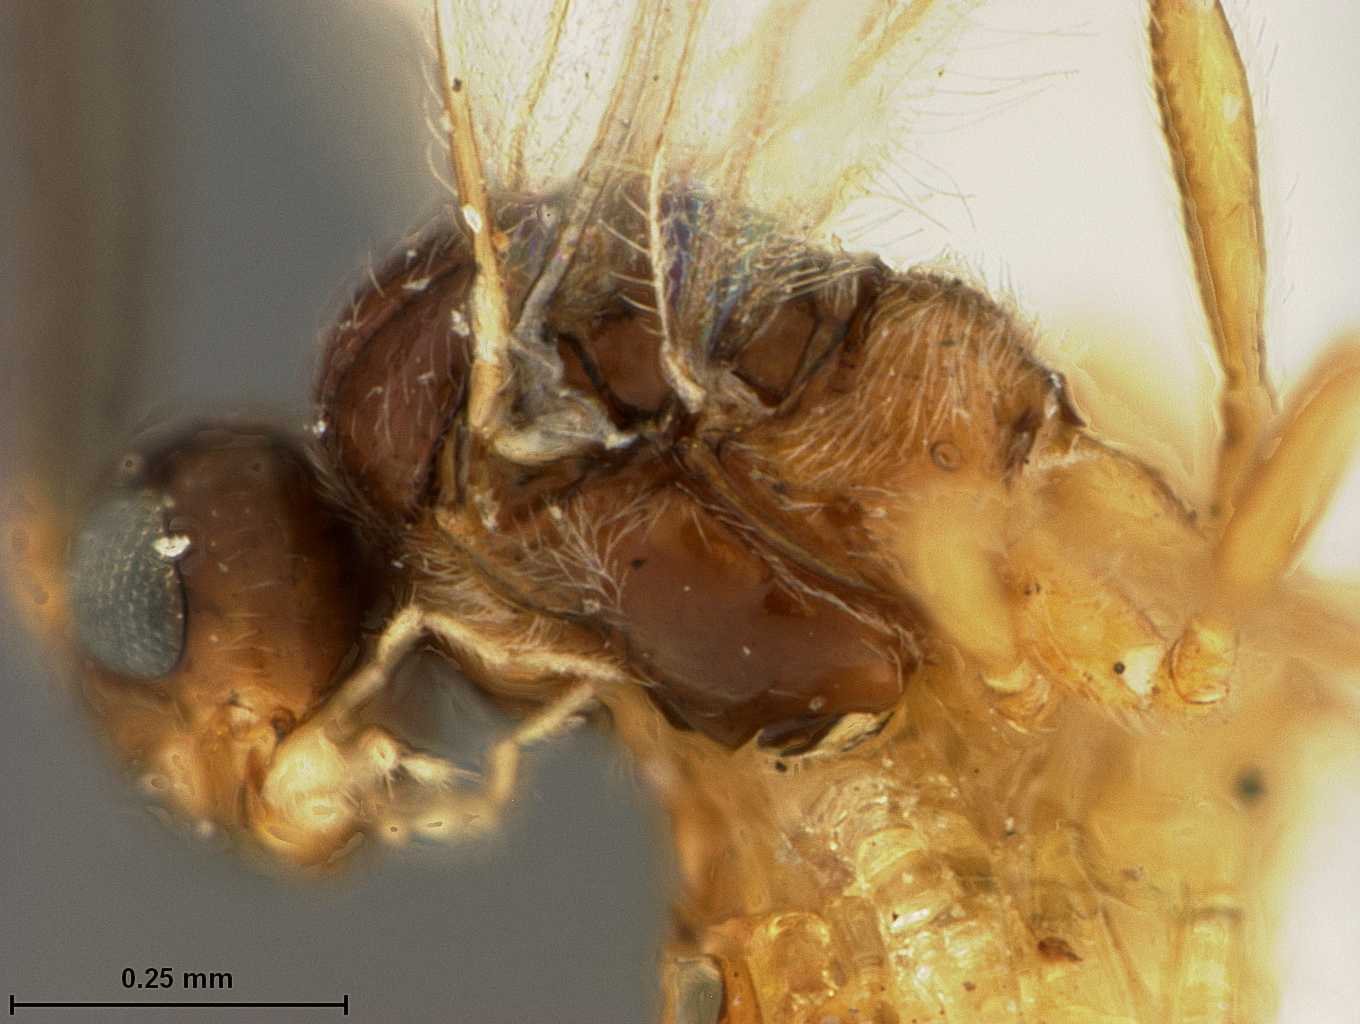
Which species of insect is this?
Diaeretus brunniventris
